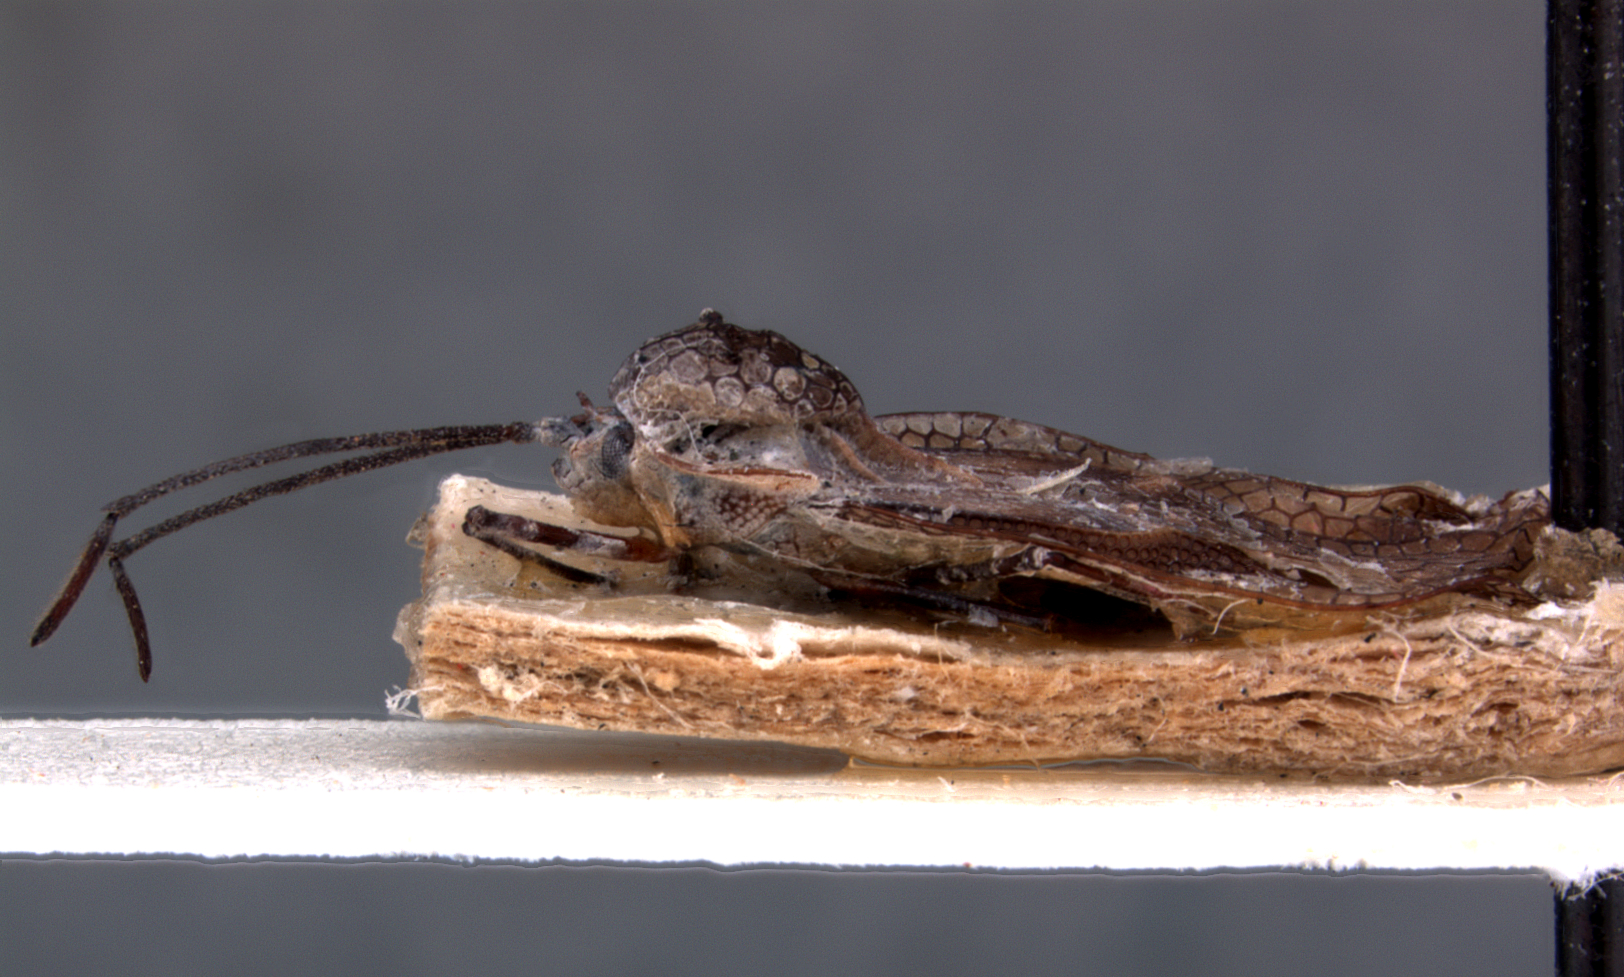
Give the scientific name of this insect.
Ambycysta enodis
